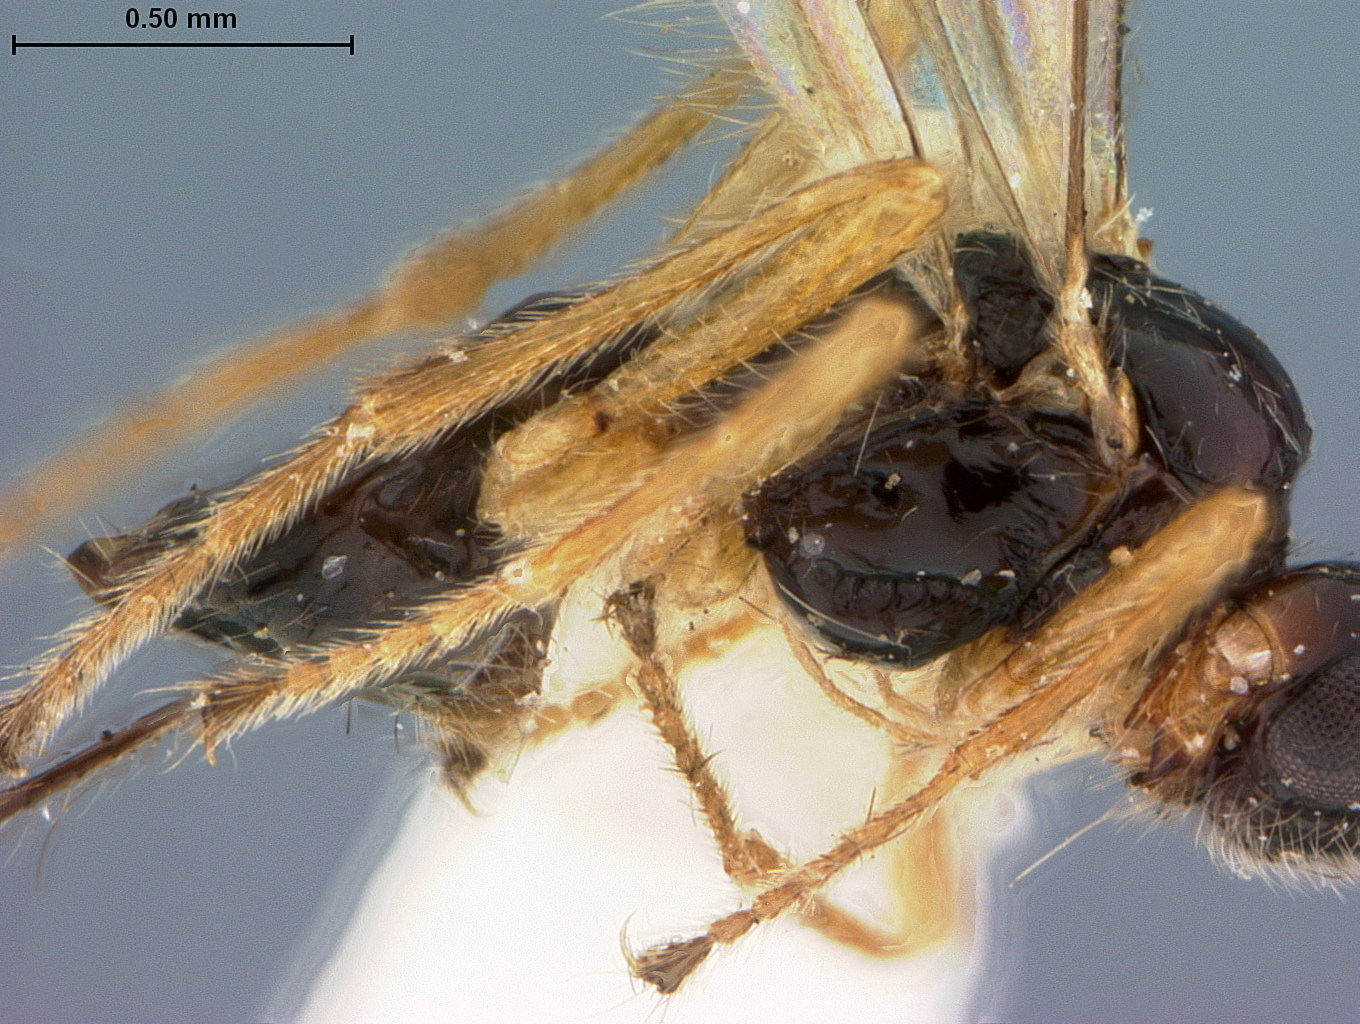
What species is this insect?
Phaenocarpa costulata
